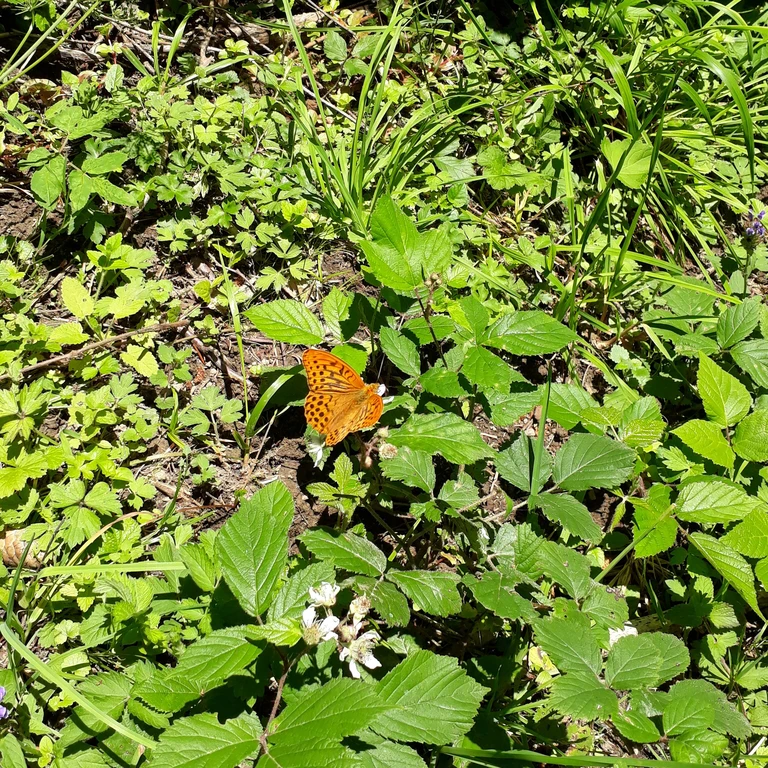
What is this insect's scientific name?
Argynnis paphia
